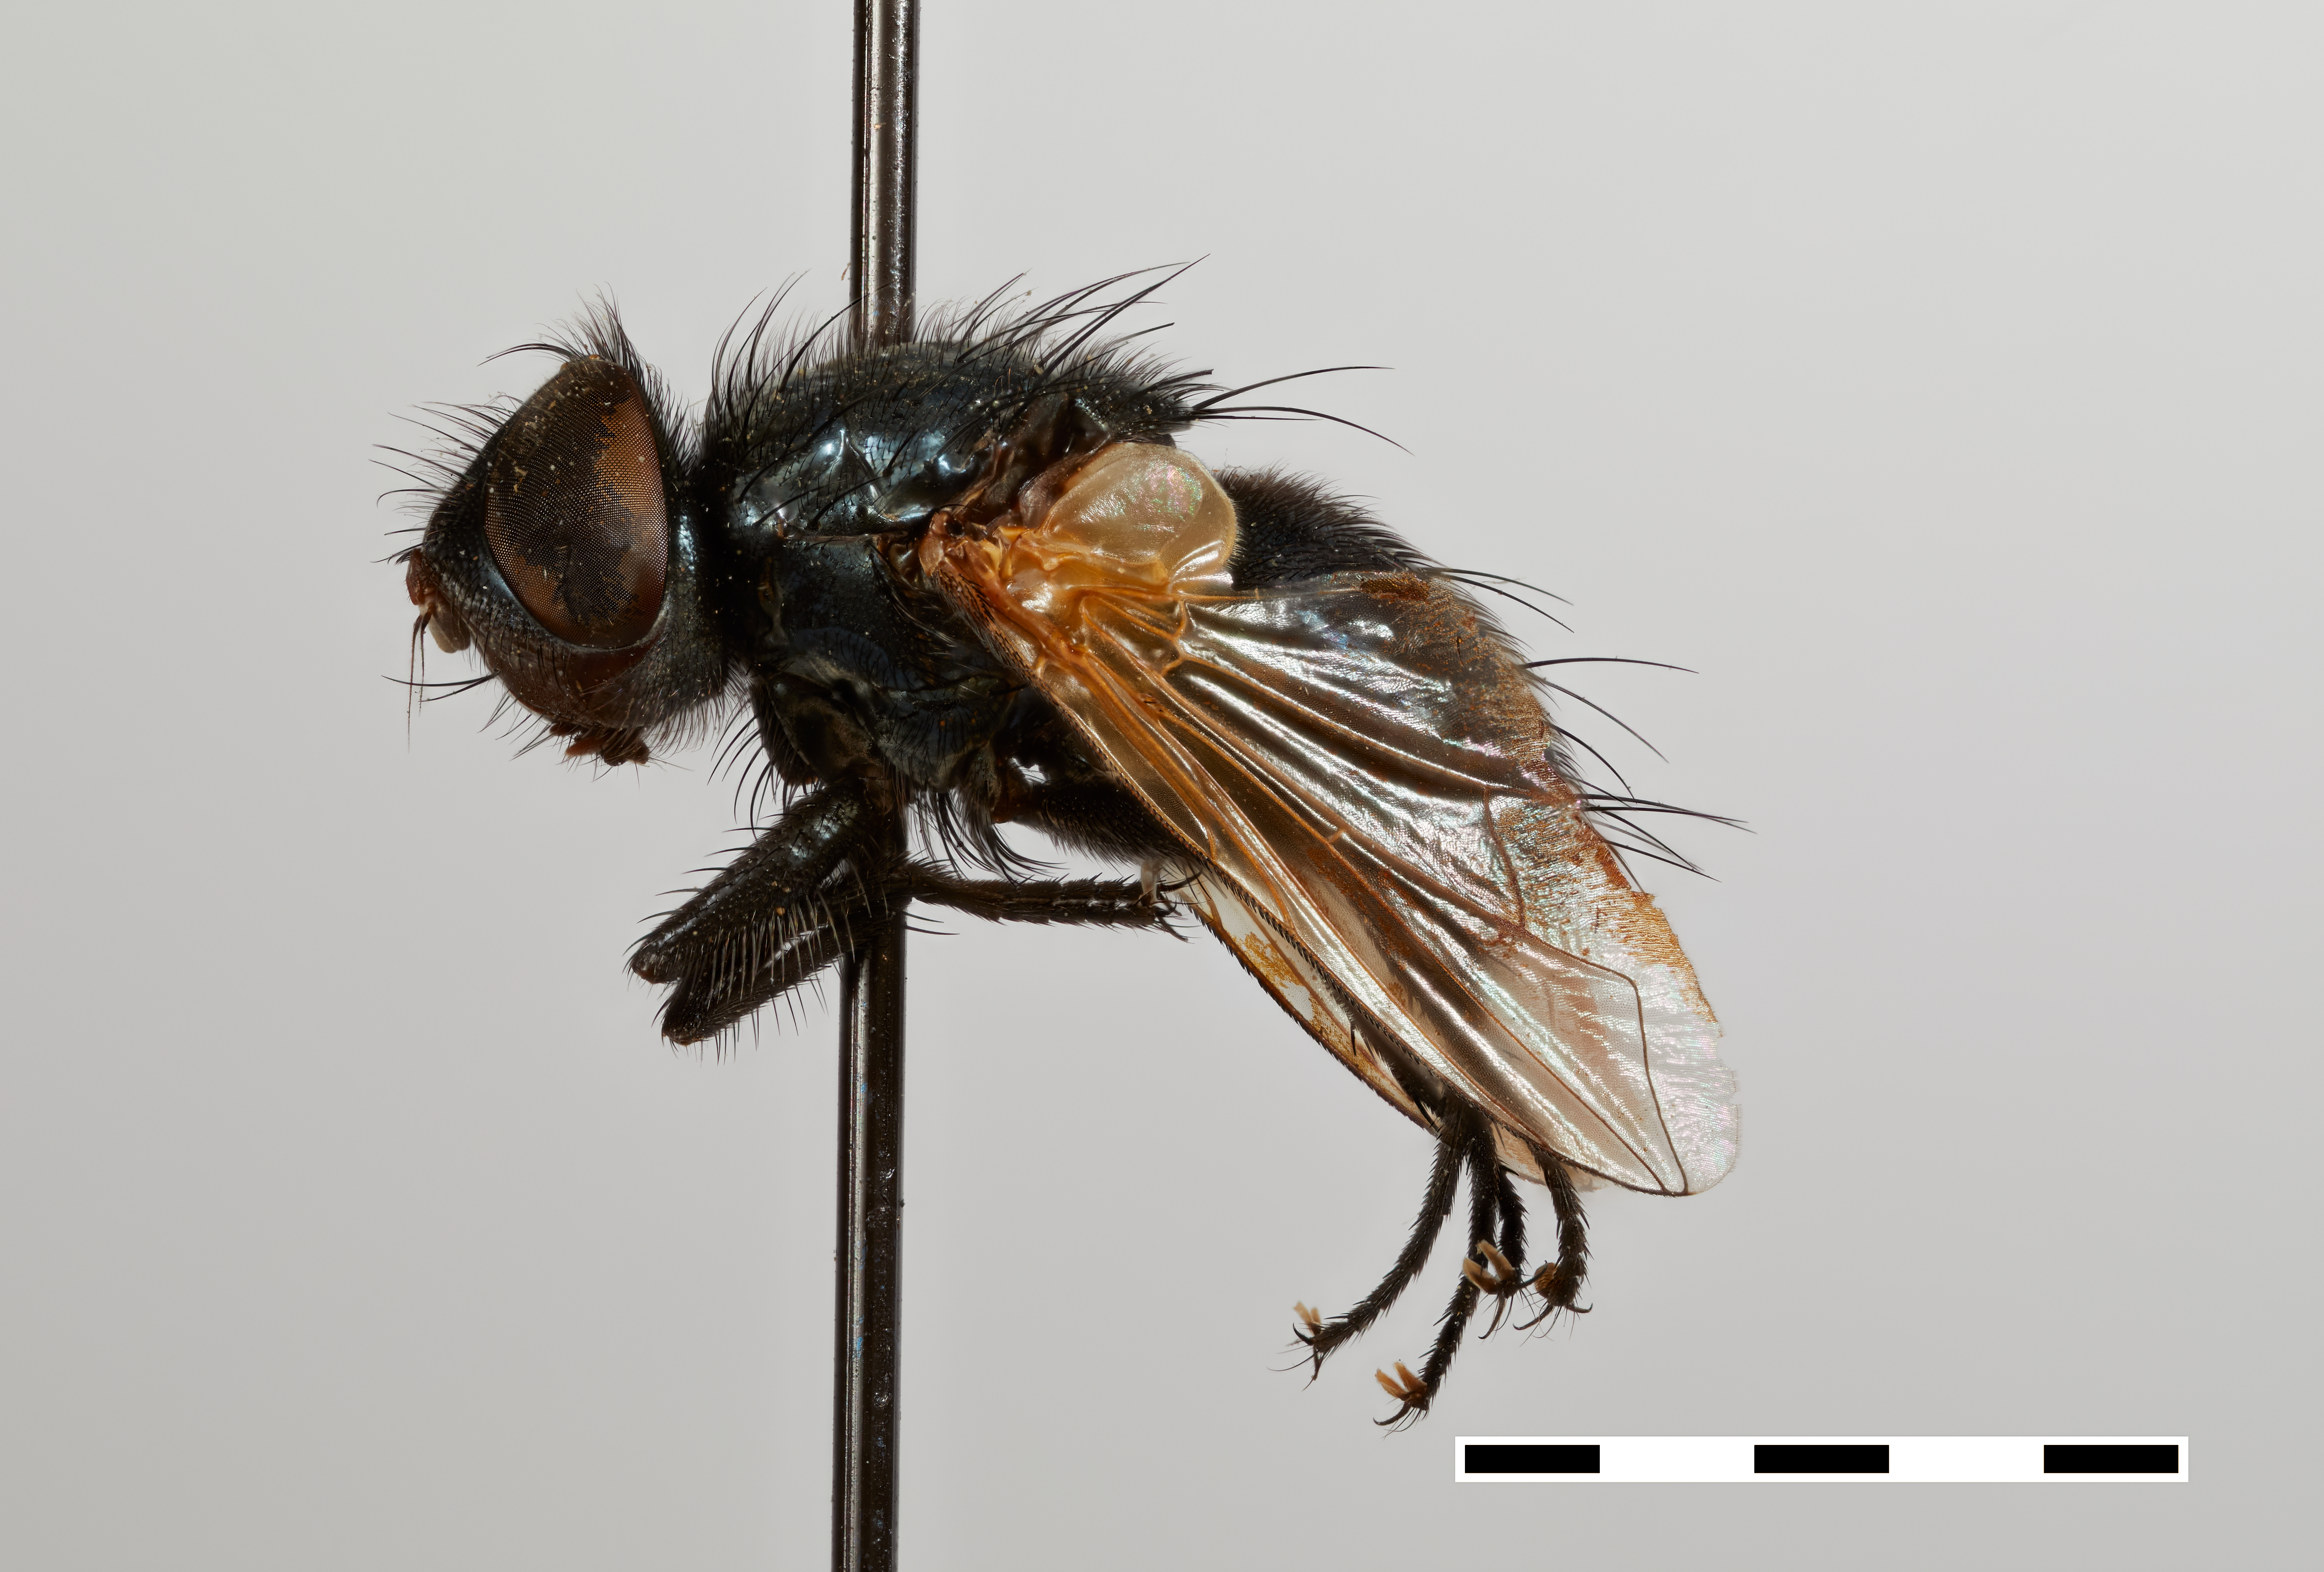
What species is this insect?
Ennyomma clistoides
